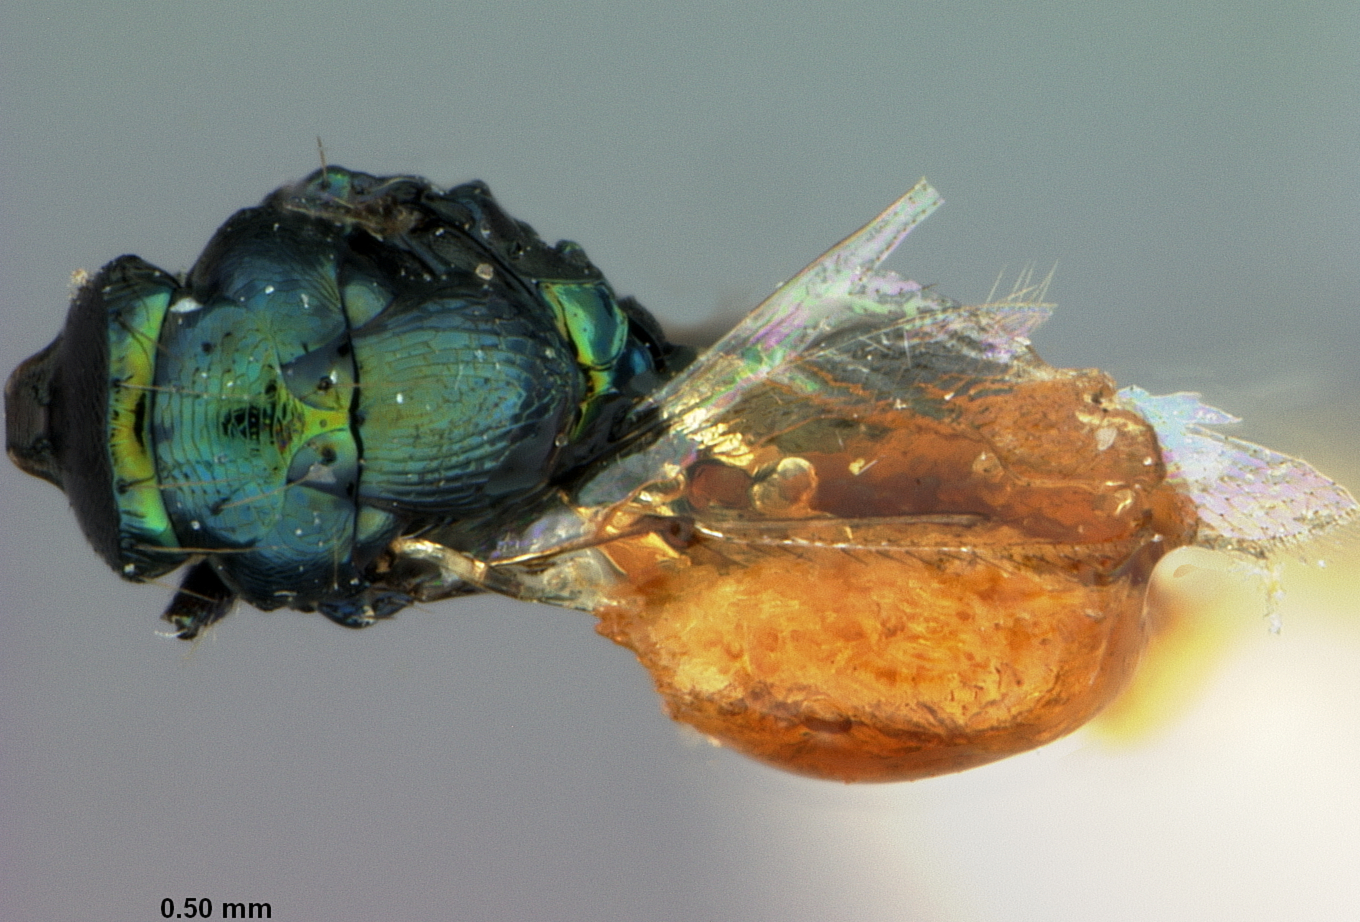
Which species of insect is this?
Derostenus bifoveolatus
